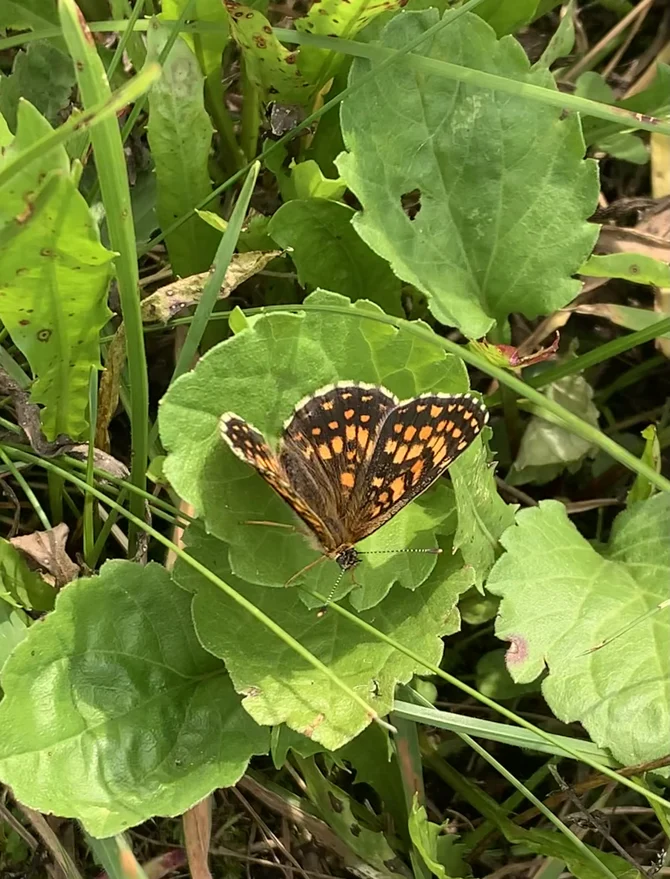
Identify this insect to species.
Melitaea athalia
